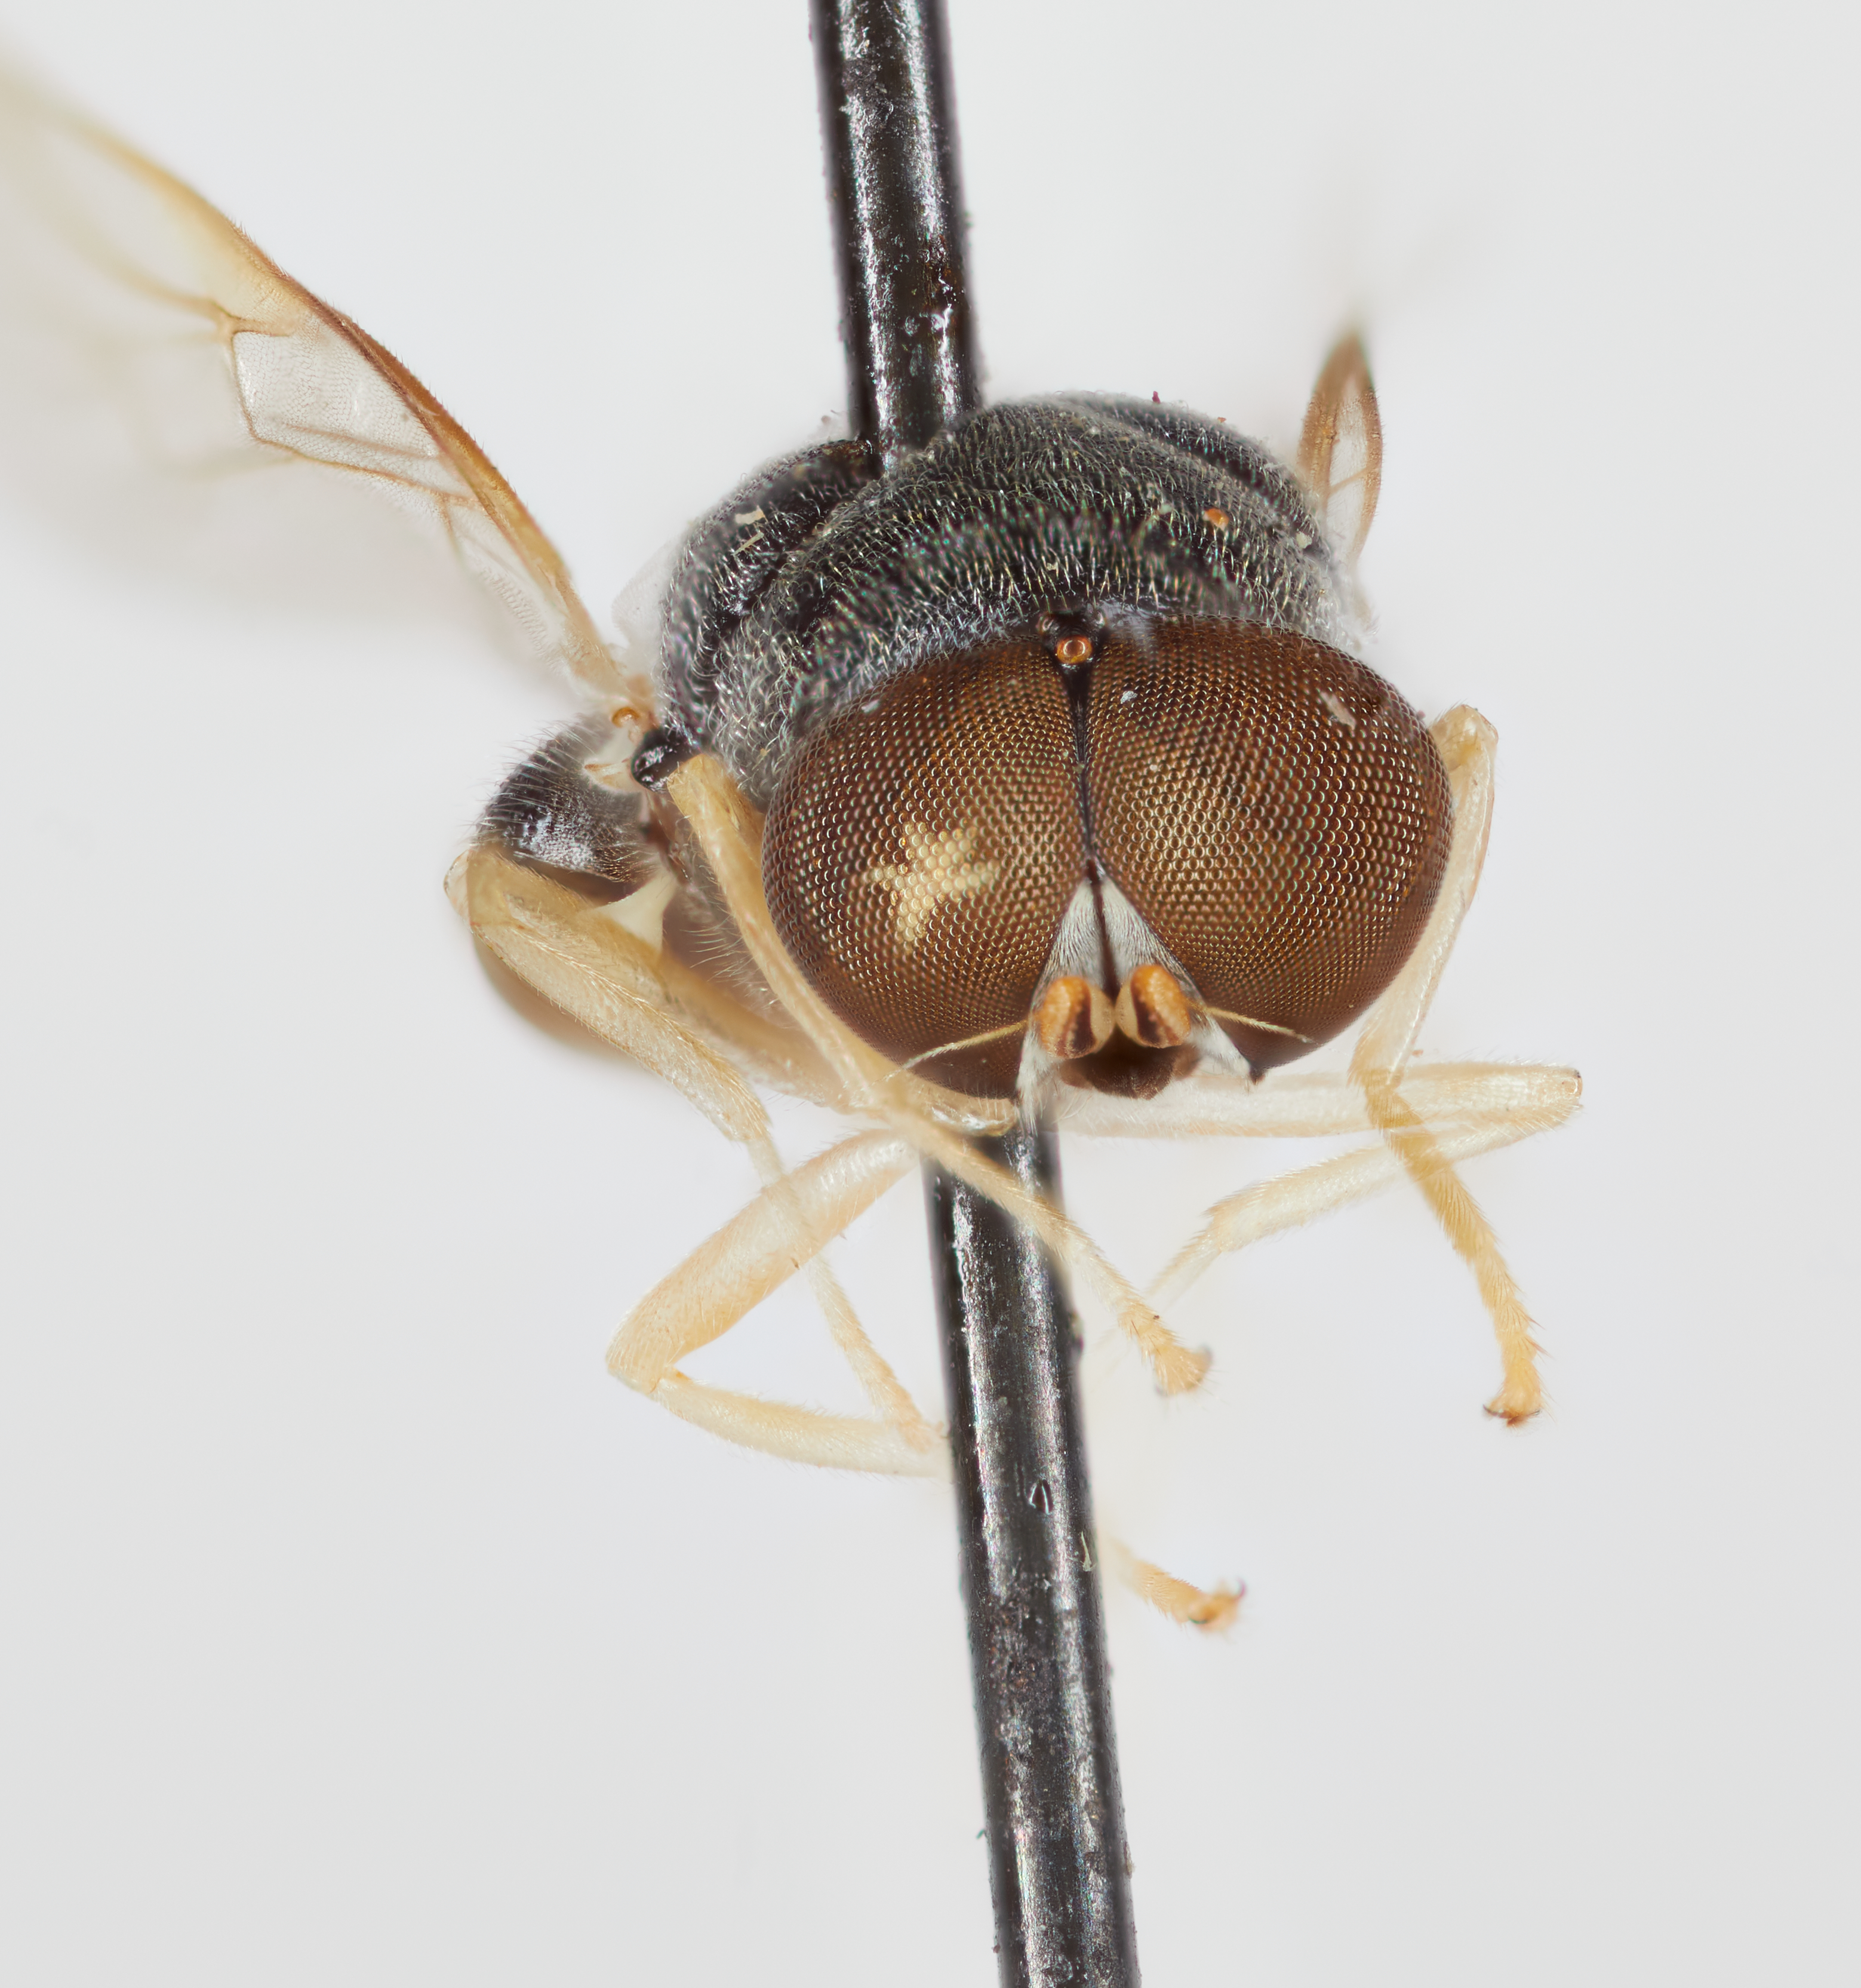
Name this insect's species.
Aidomyia snyderi
